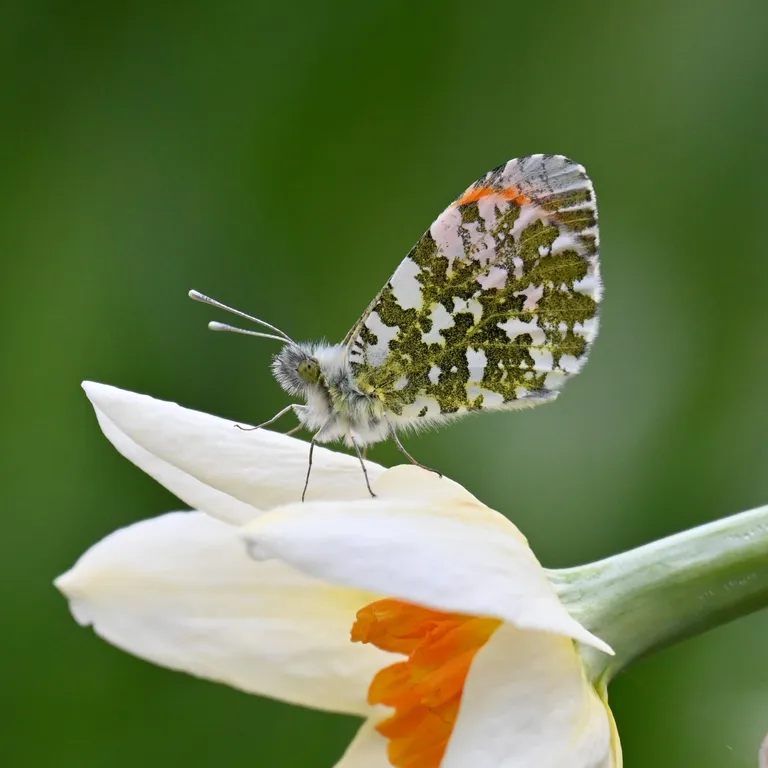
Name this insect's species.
Anthocharis cardamines
